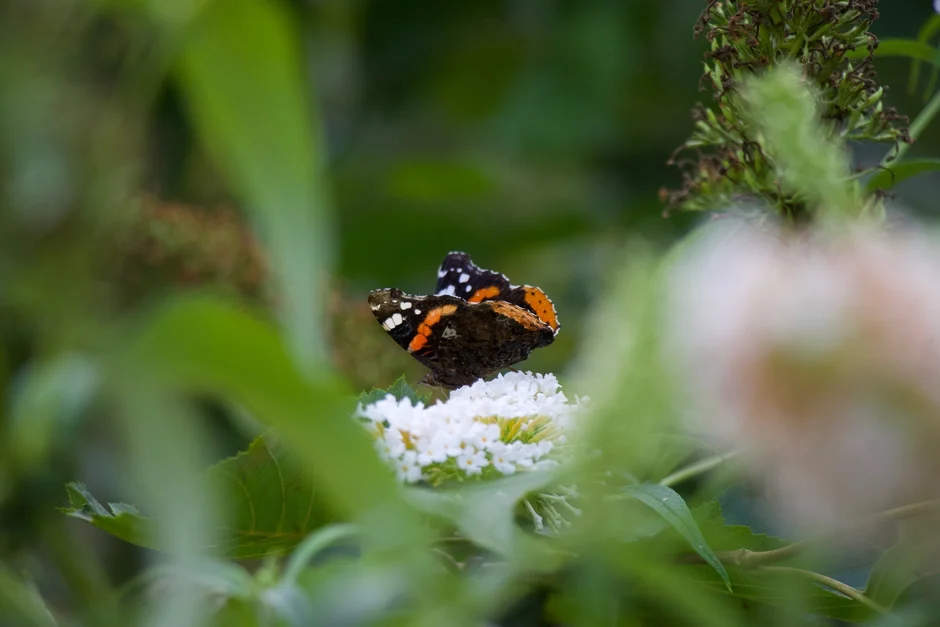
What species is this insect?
Vanessa atalanta
